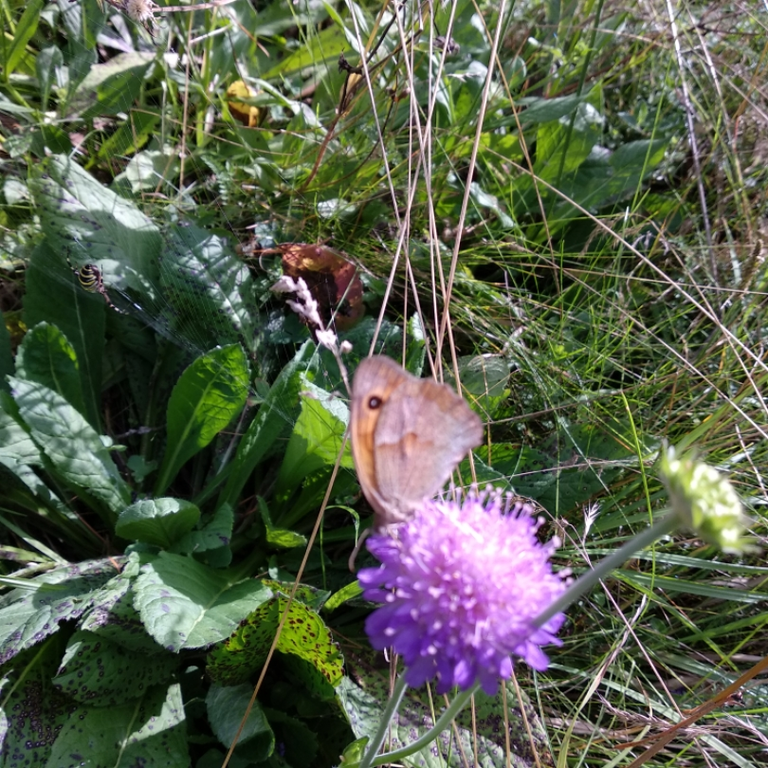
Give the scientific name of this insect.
Maniola jurtina
